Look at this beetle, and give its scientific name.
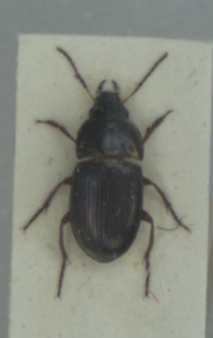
Amara convexior
